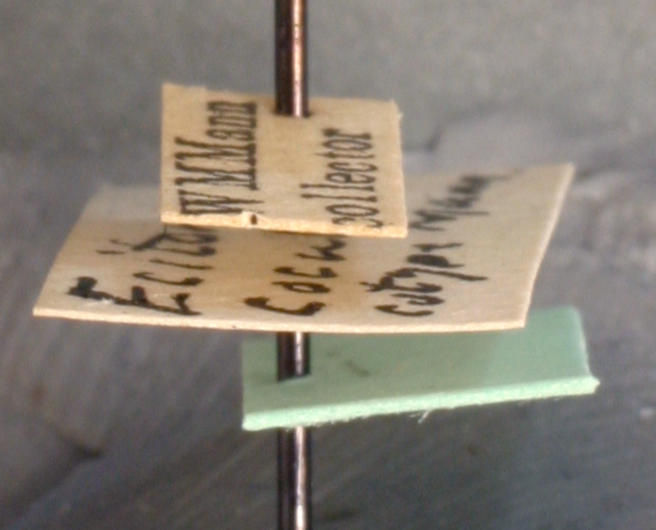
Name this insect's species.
Eciton cocula
